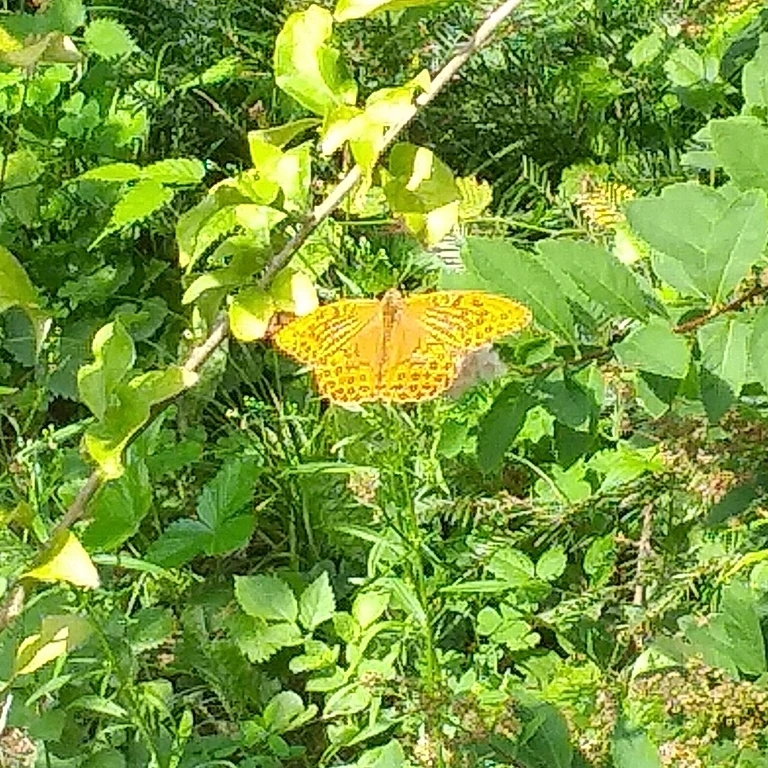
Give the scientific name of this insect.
Argynnis paphia
